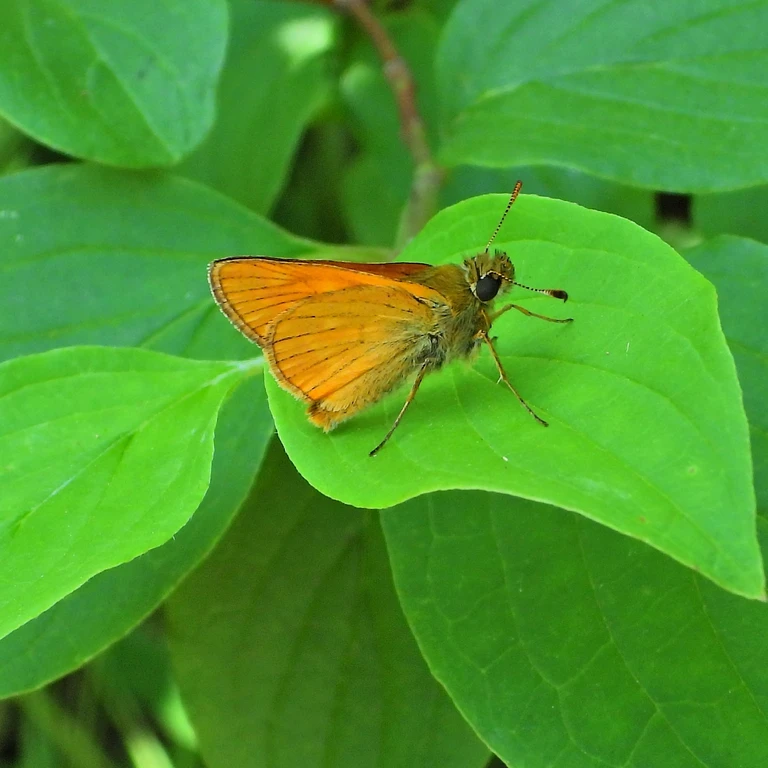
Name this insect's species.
Ochlodes sylvanus (also Ochlodes venata)
